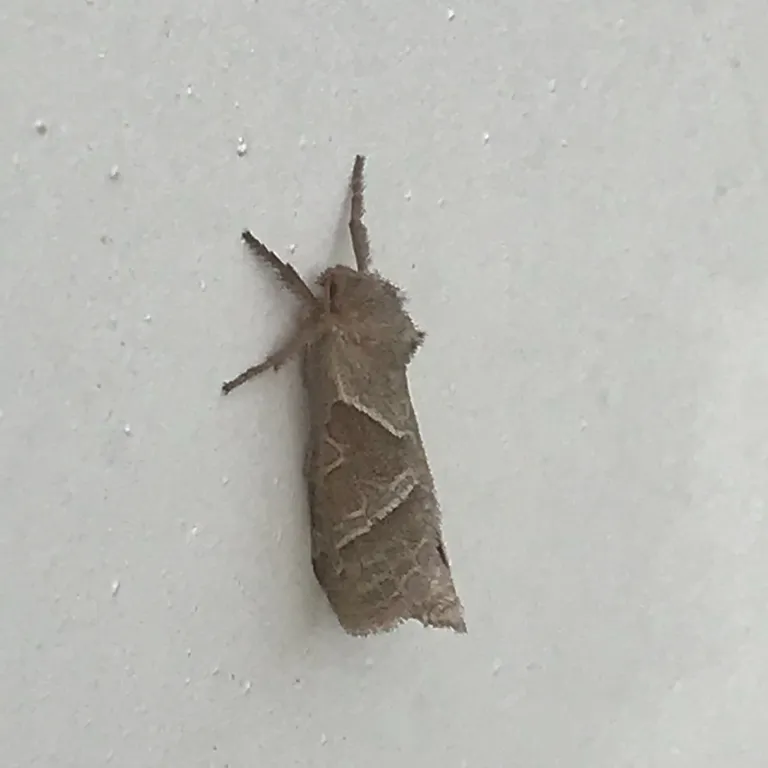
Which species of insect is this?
Triodia sylvina
